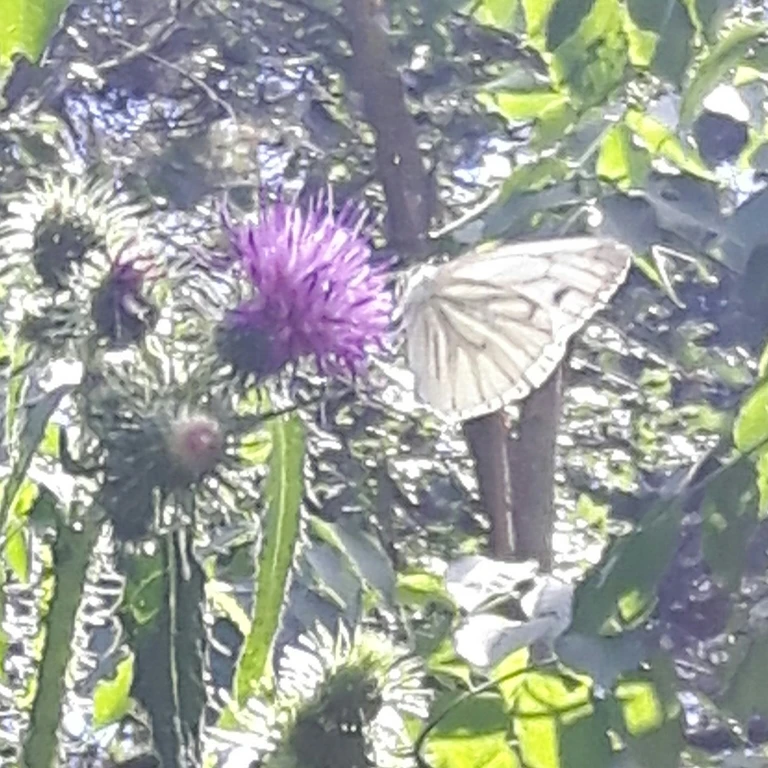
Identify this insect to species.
Pieris napi
